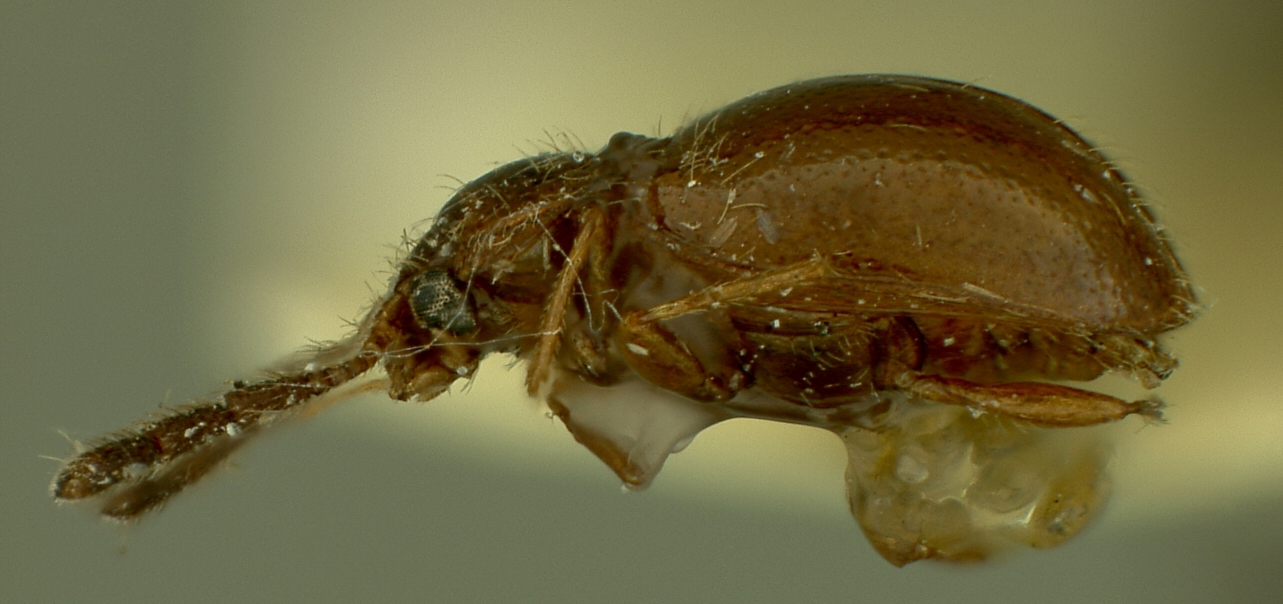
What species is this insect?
Parasymbius macrocerus
